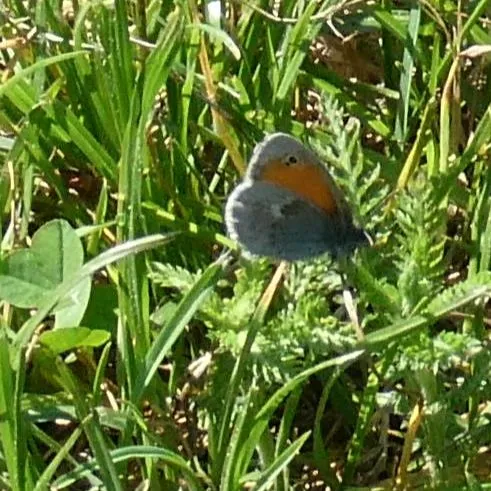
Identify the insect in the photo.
Coenonympha pamphilus
